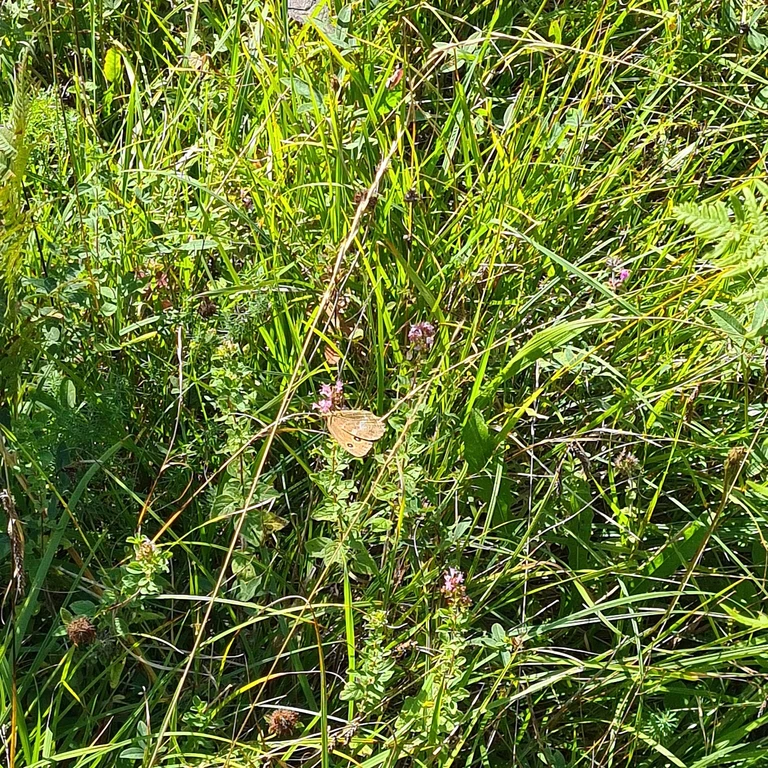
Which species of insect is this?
Minois dryas
